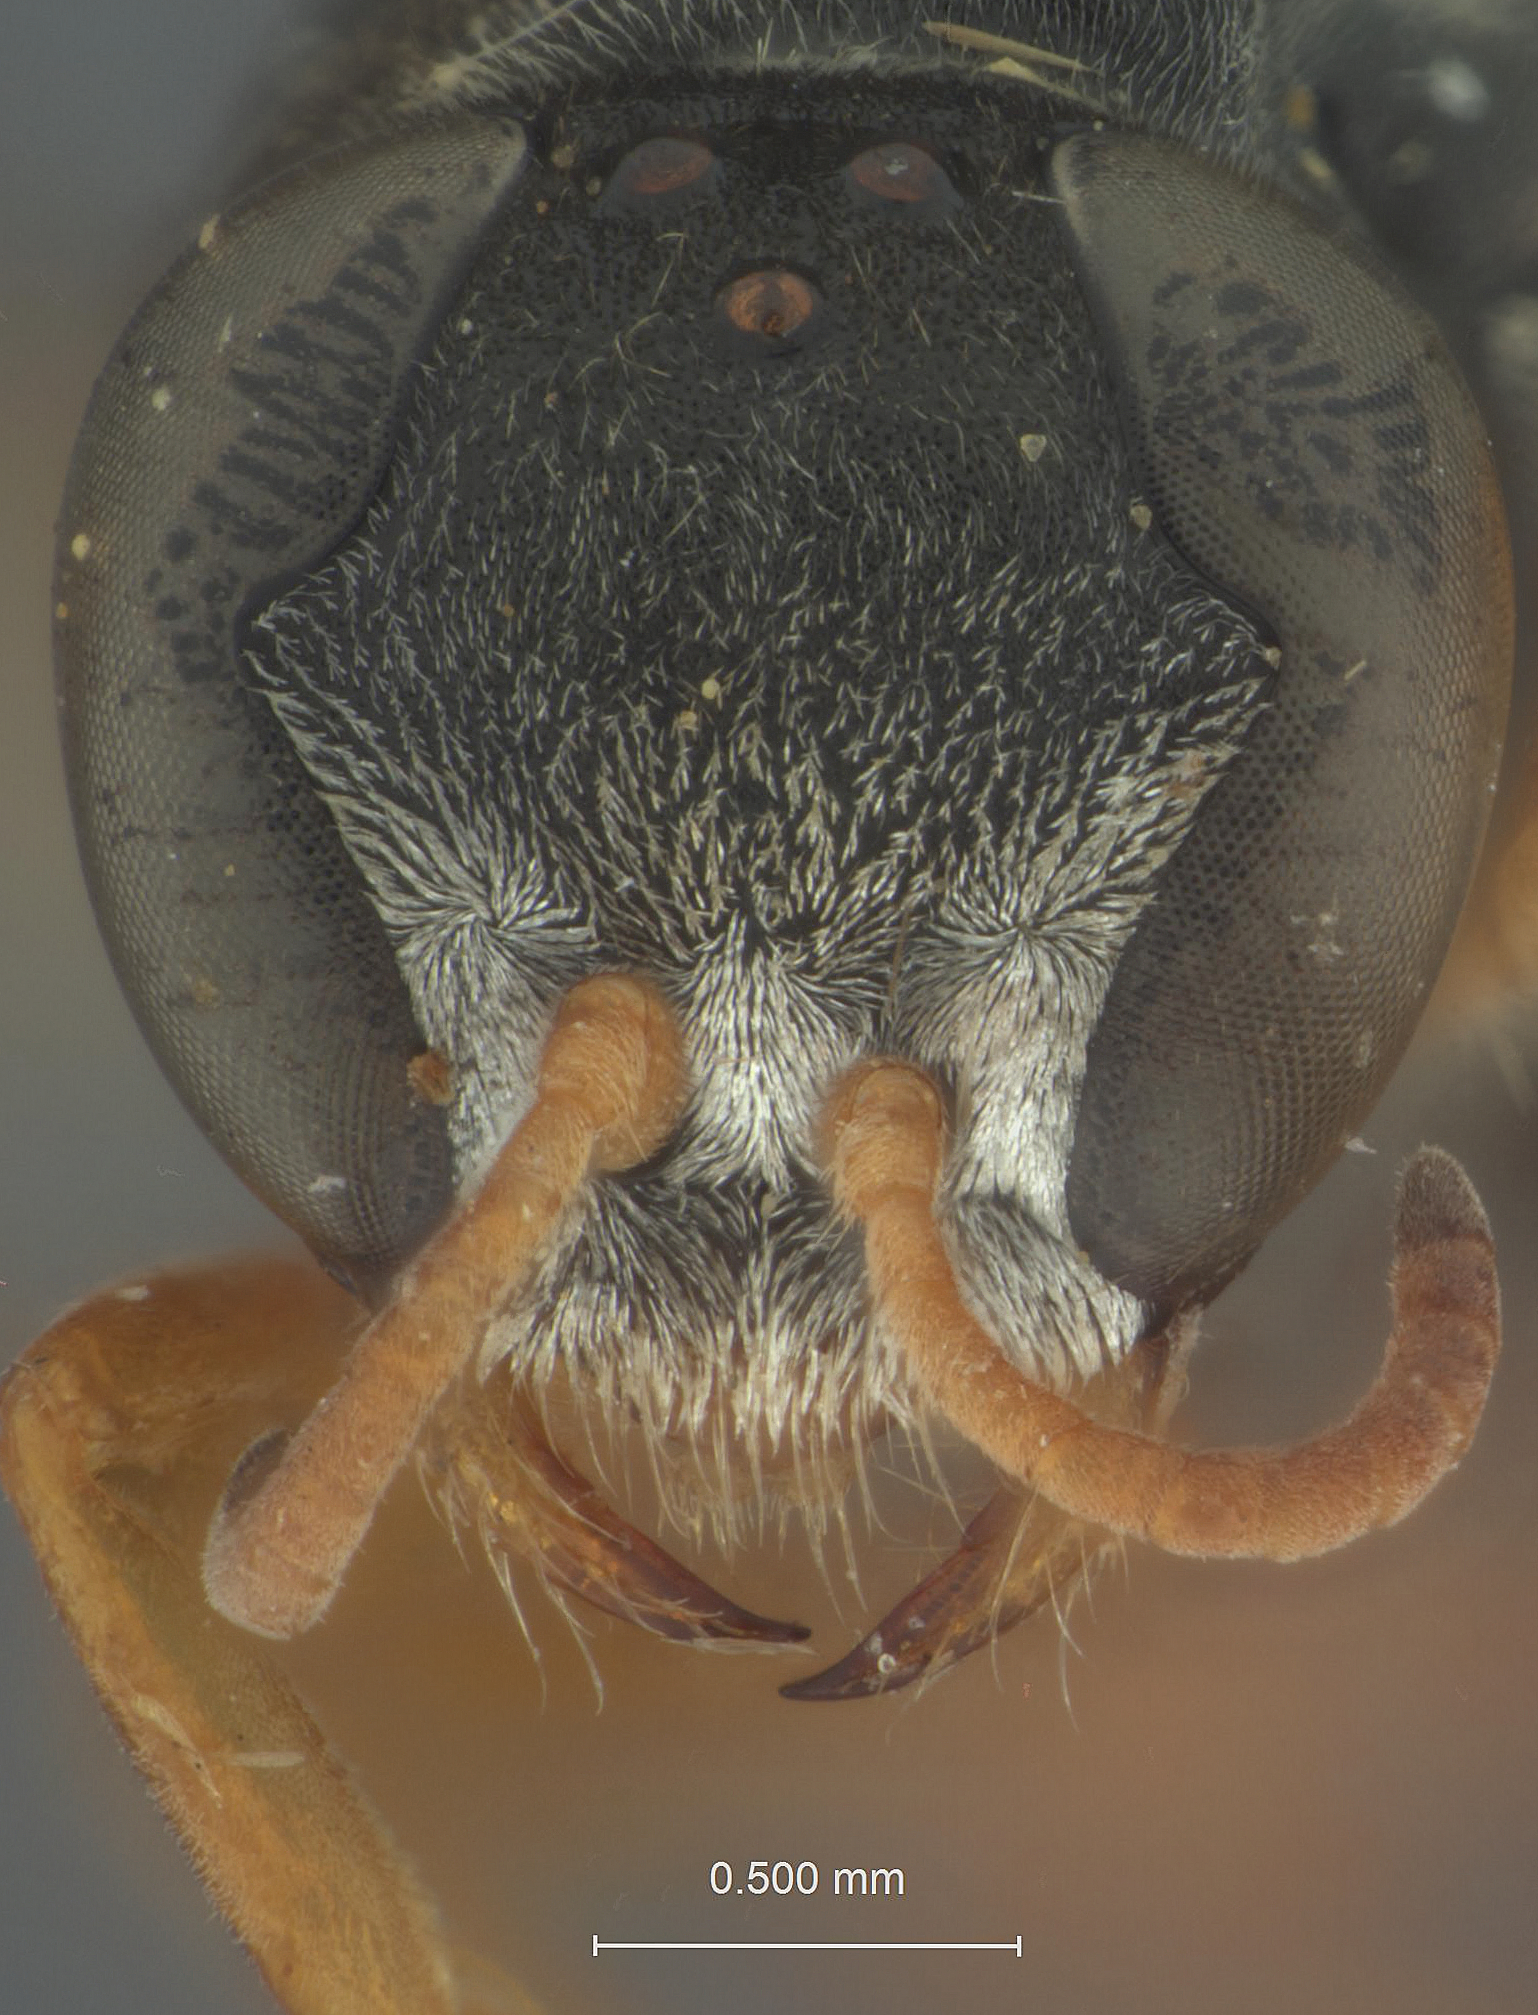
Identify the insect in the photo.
Pison erythrogastrum
